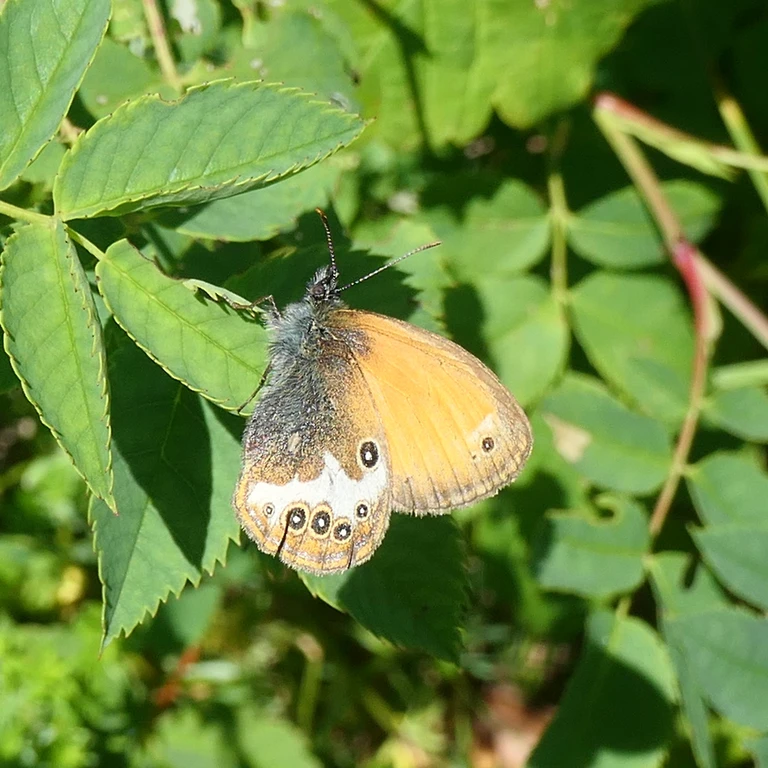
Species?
Coenonympha arcania
